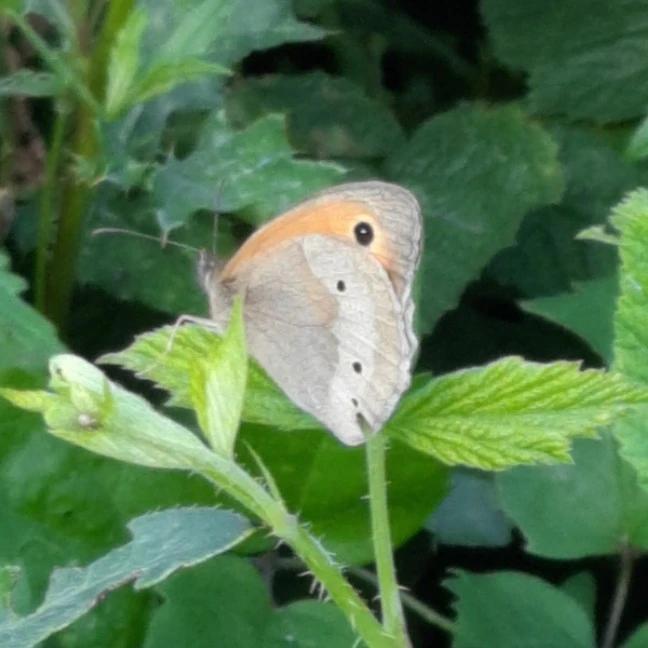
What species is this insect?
Maniola jurtina
